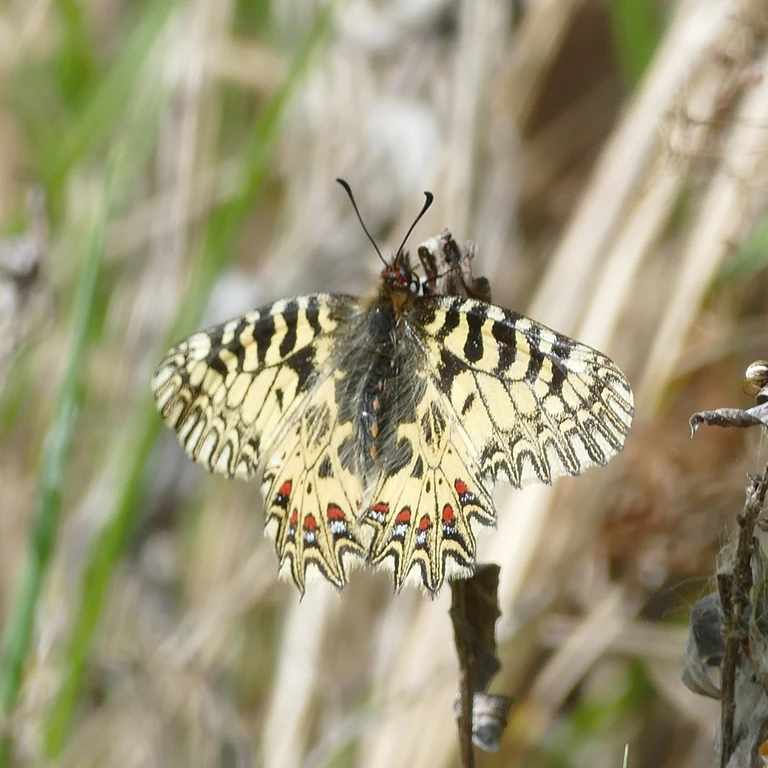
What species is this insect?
Zerynthia polyxena
